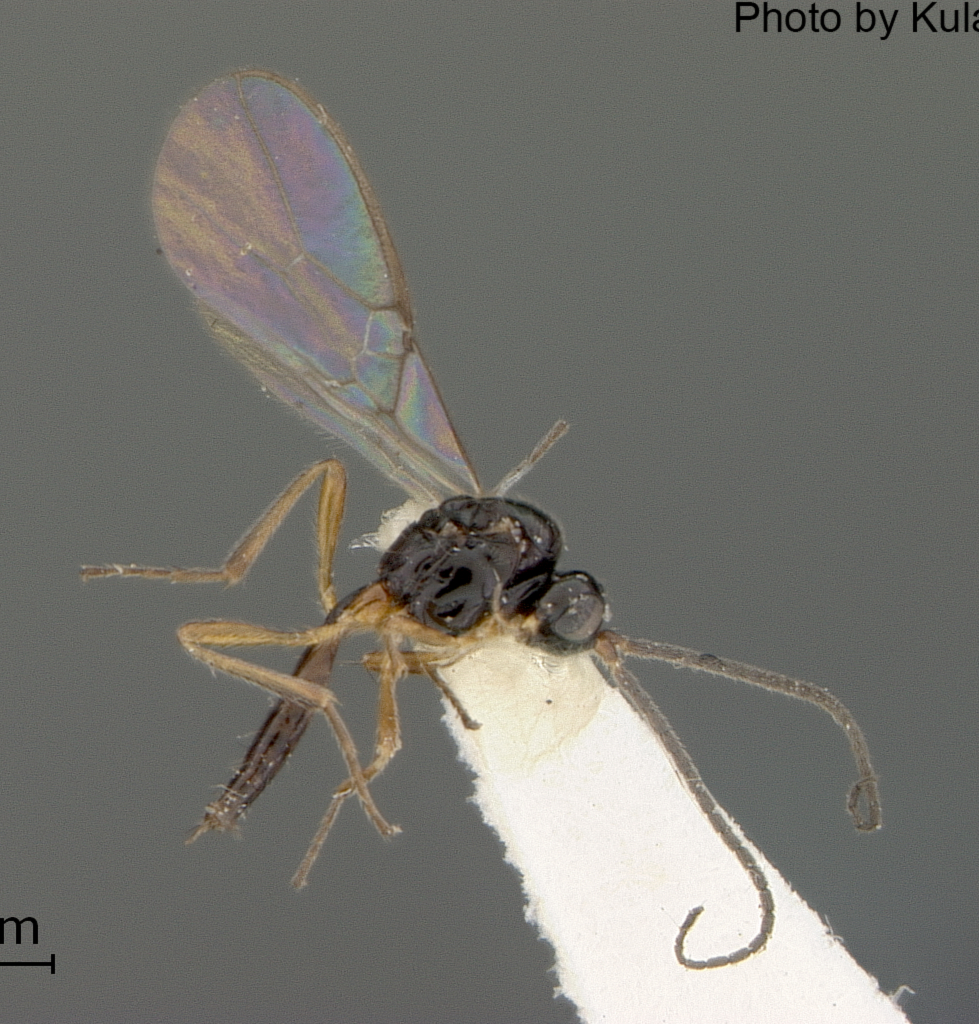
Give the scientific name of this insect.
Aspilota alexanderi
